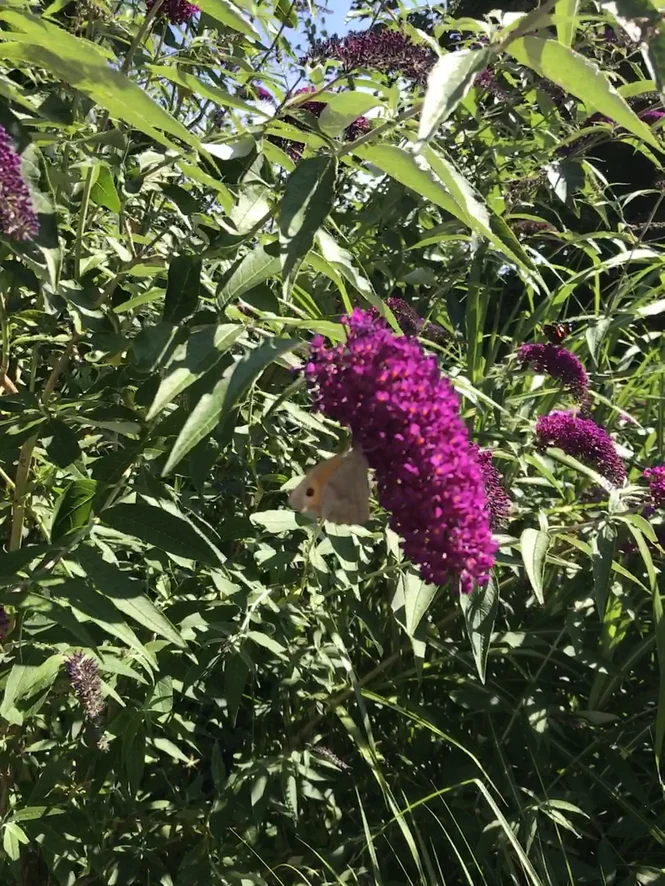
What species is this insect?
Maniola jurtina
